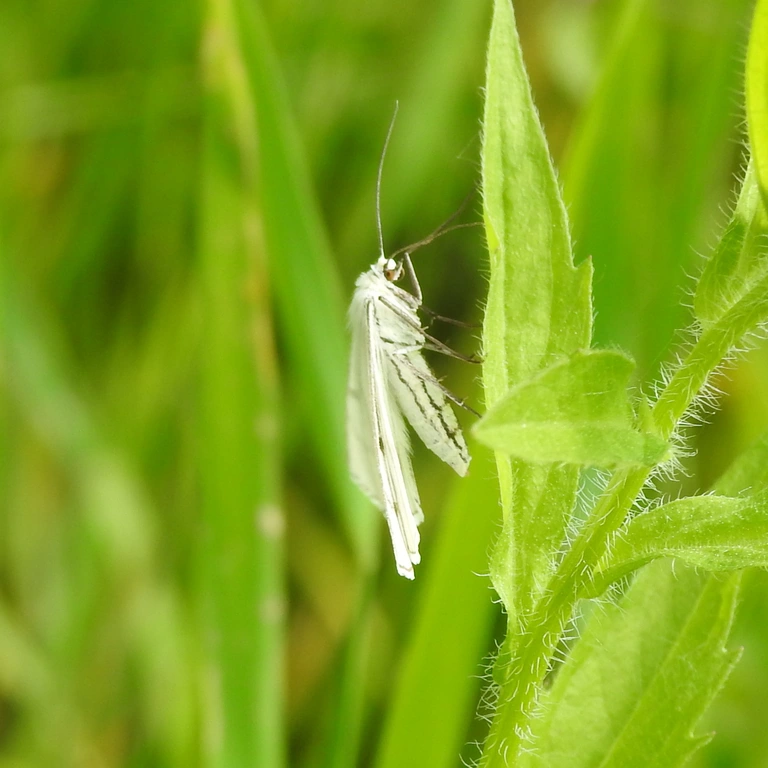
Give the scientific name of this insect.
Siona lineata
